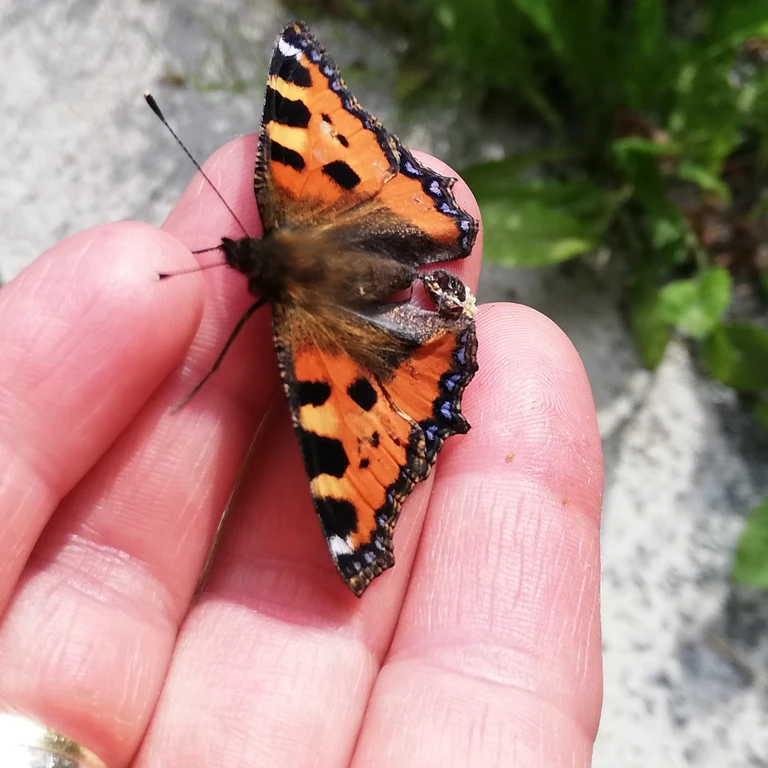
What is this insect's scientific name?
Aglais urticae
